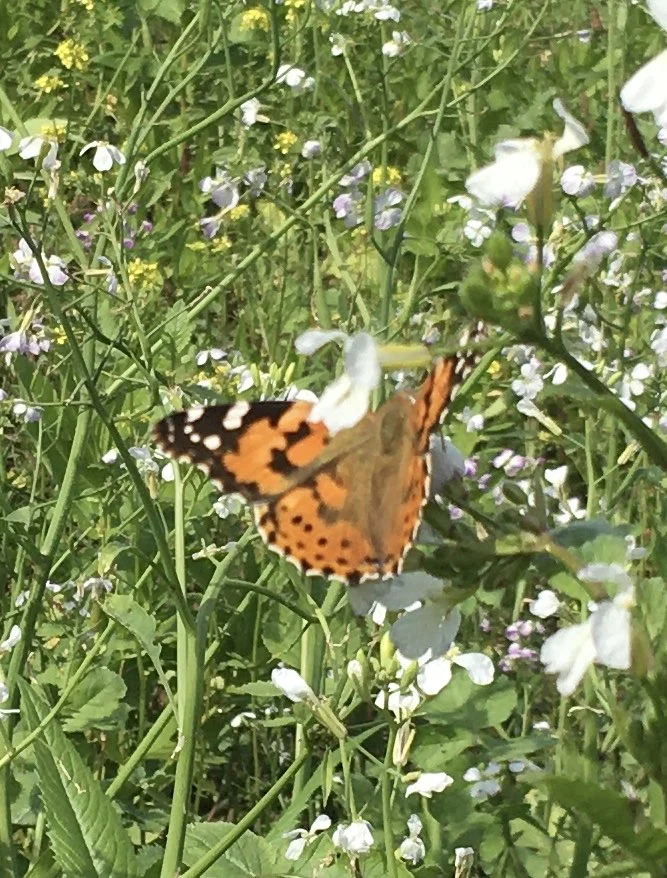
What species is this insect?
Vanessa cardui
